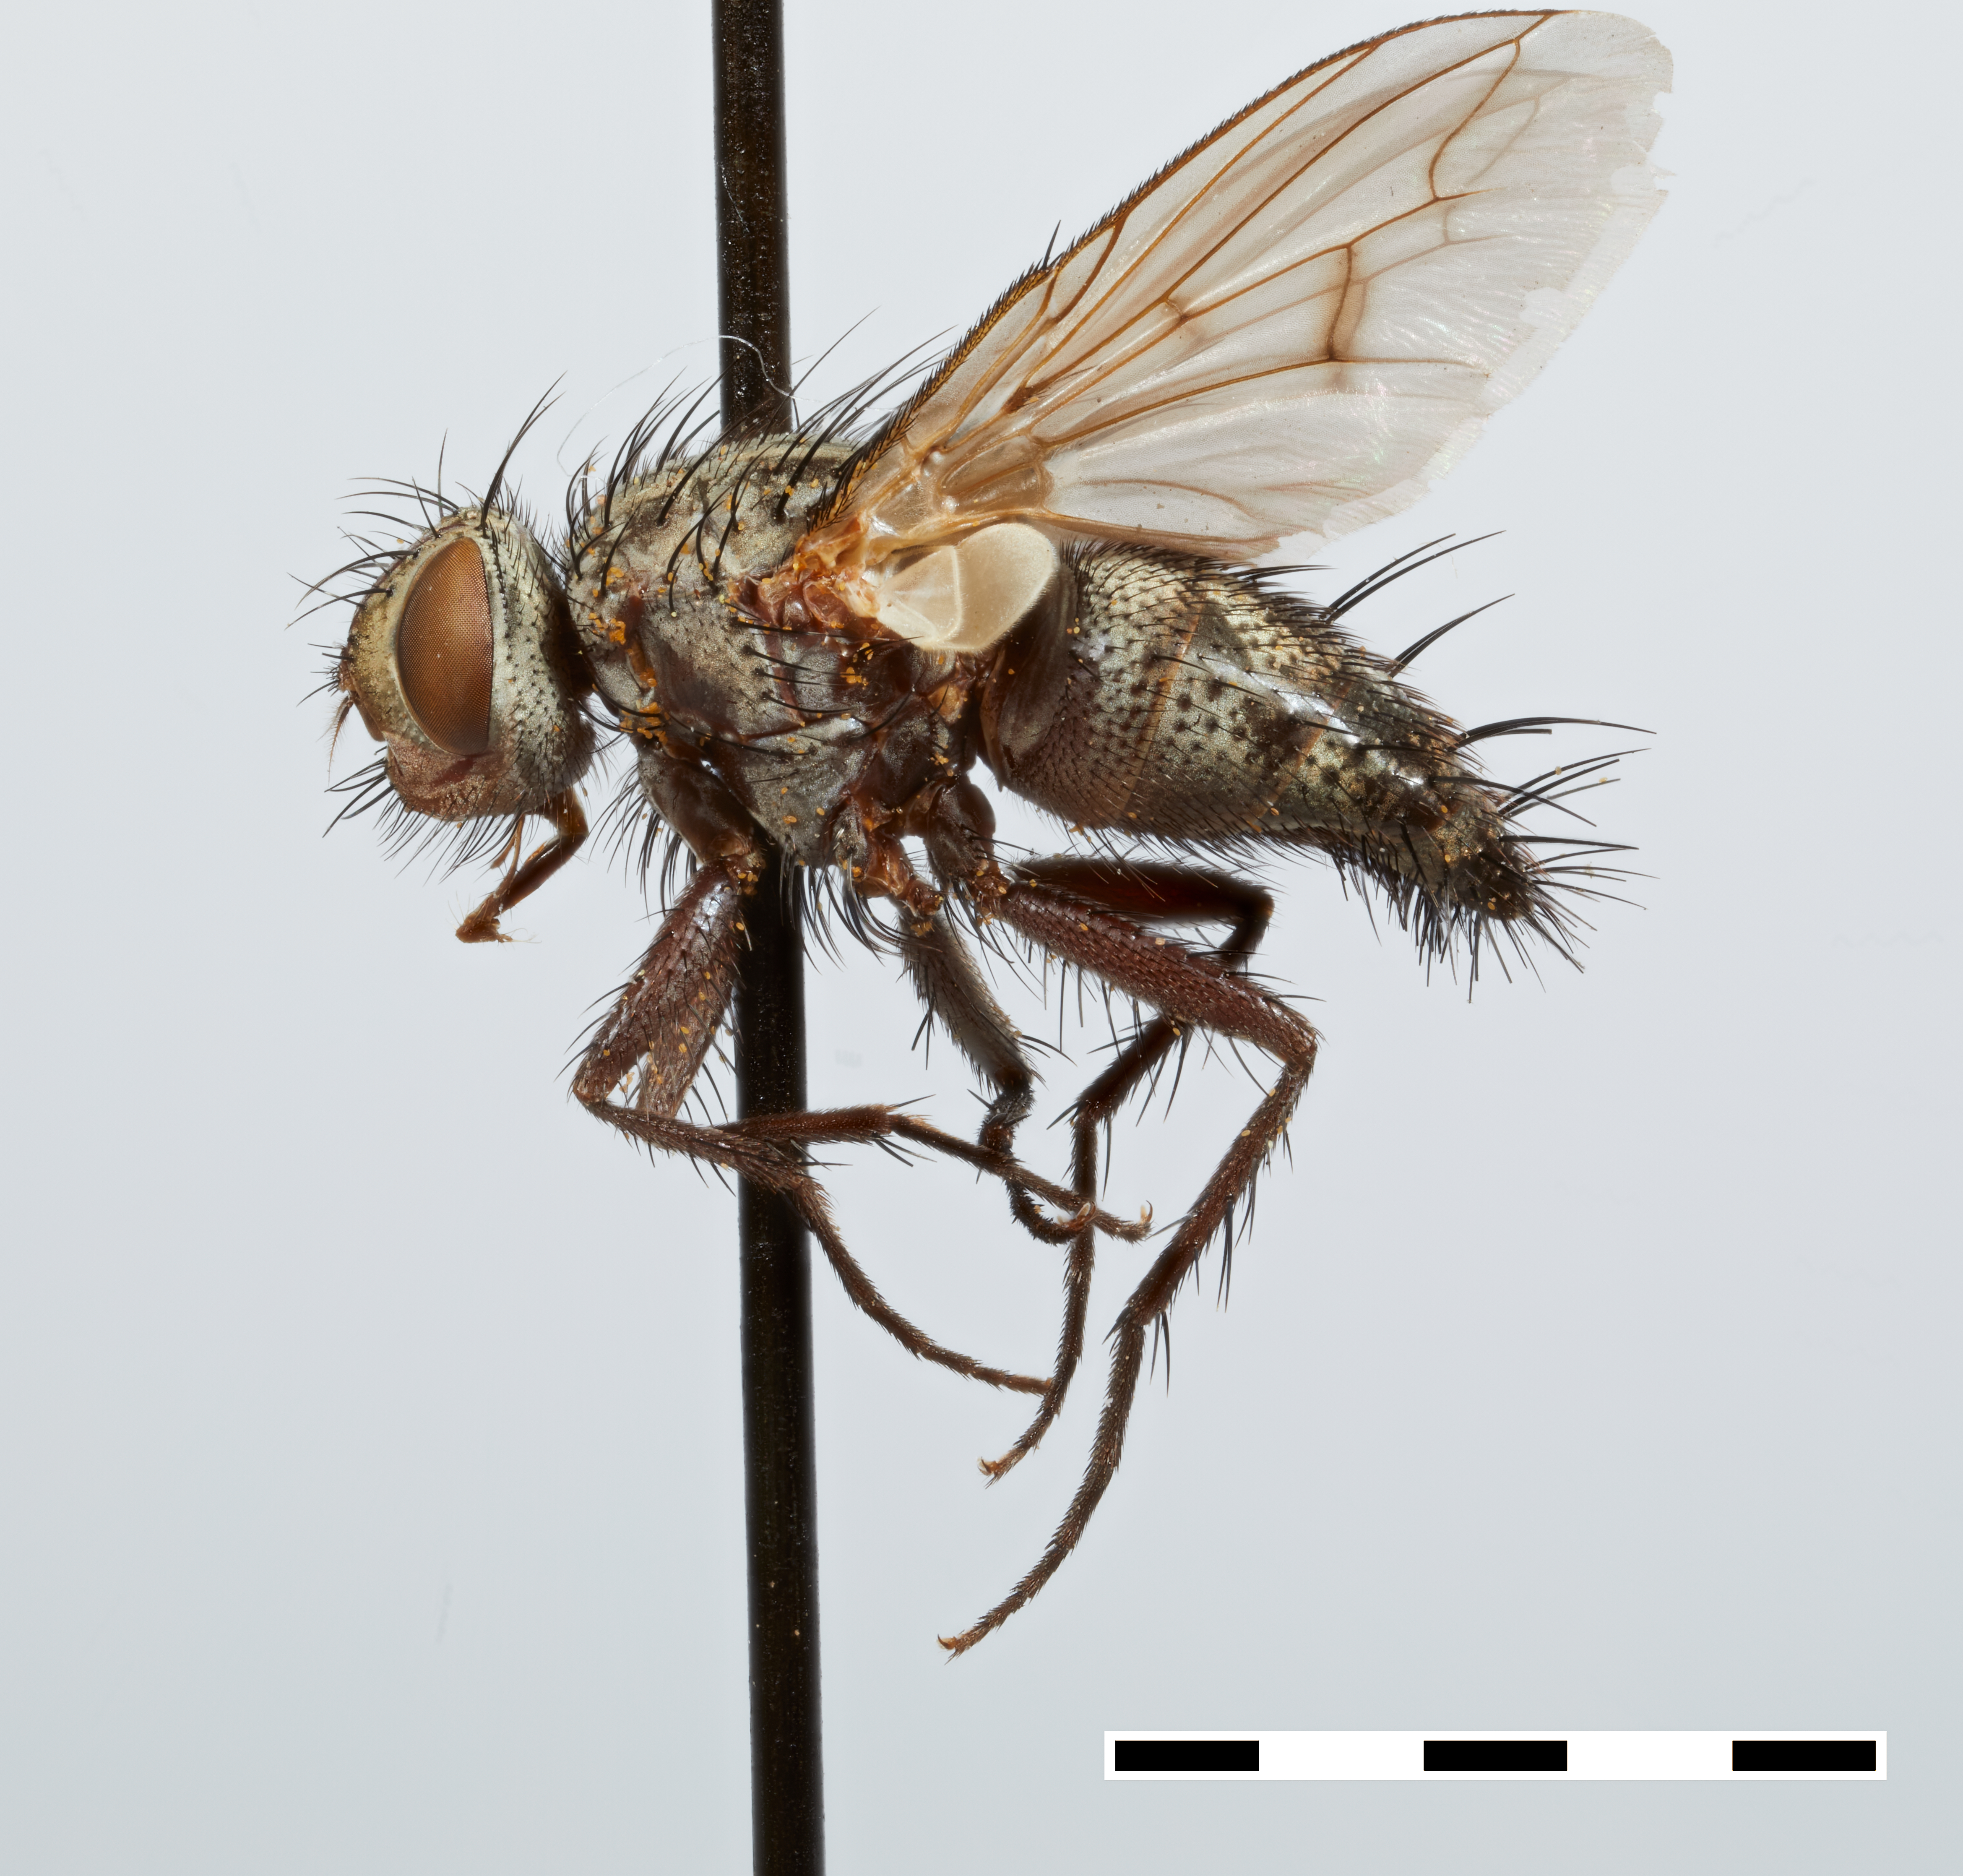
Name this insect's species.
Hypenomyia petiolata
